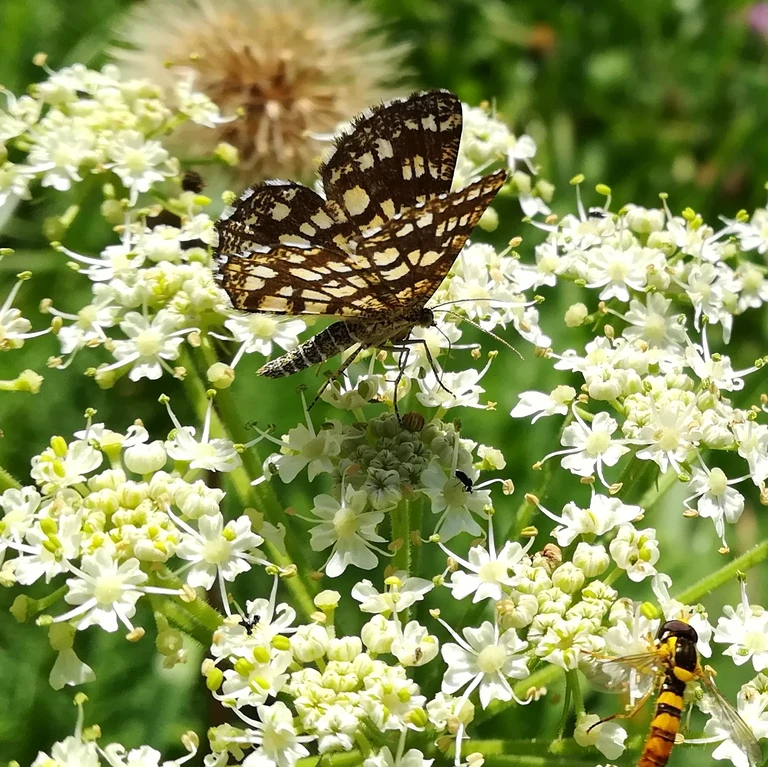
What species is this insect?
Chiasmia clathrata
